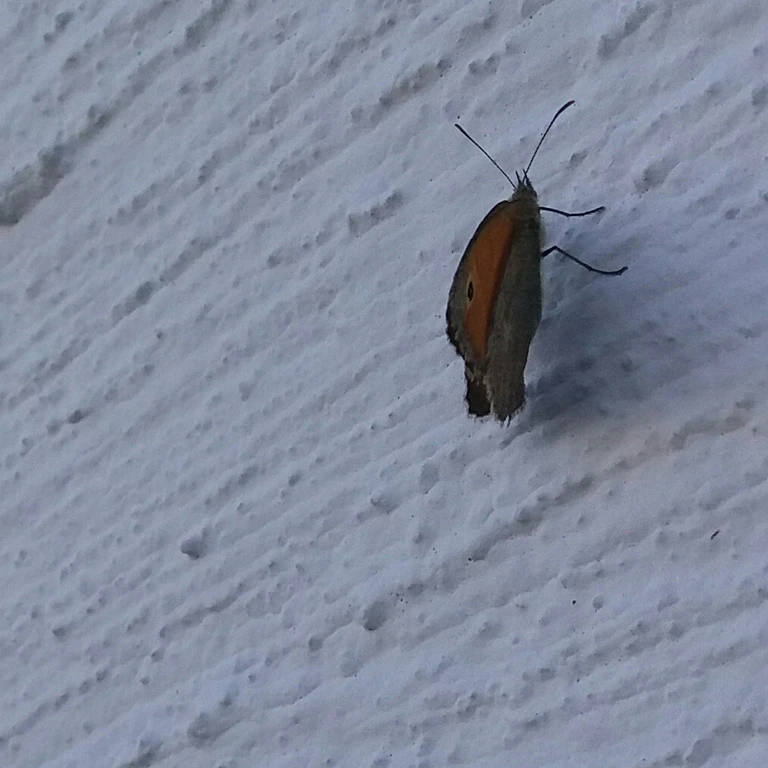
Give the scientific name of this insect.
Coenonympha pamphilus
